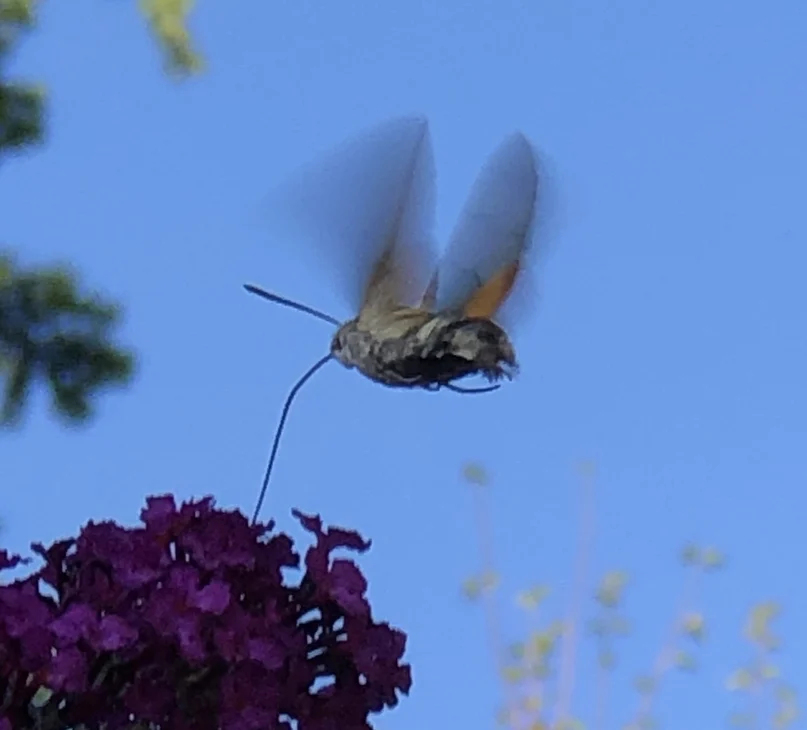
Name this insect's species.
Macroglossum stellatarum
